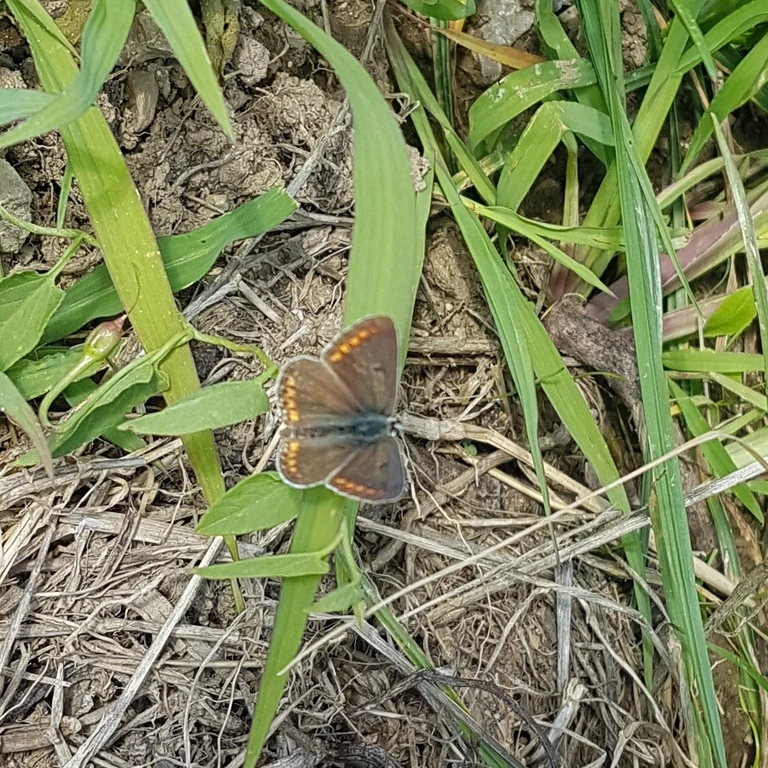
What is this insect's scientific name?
Aricia agestis/artaxerxes
